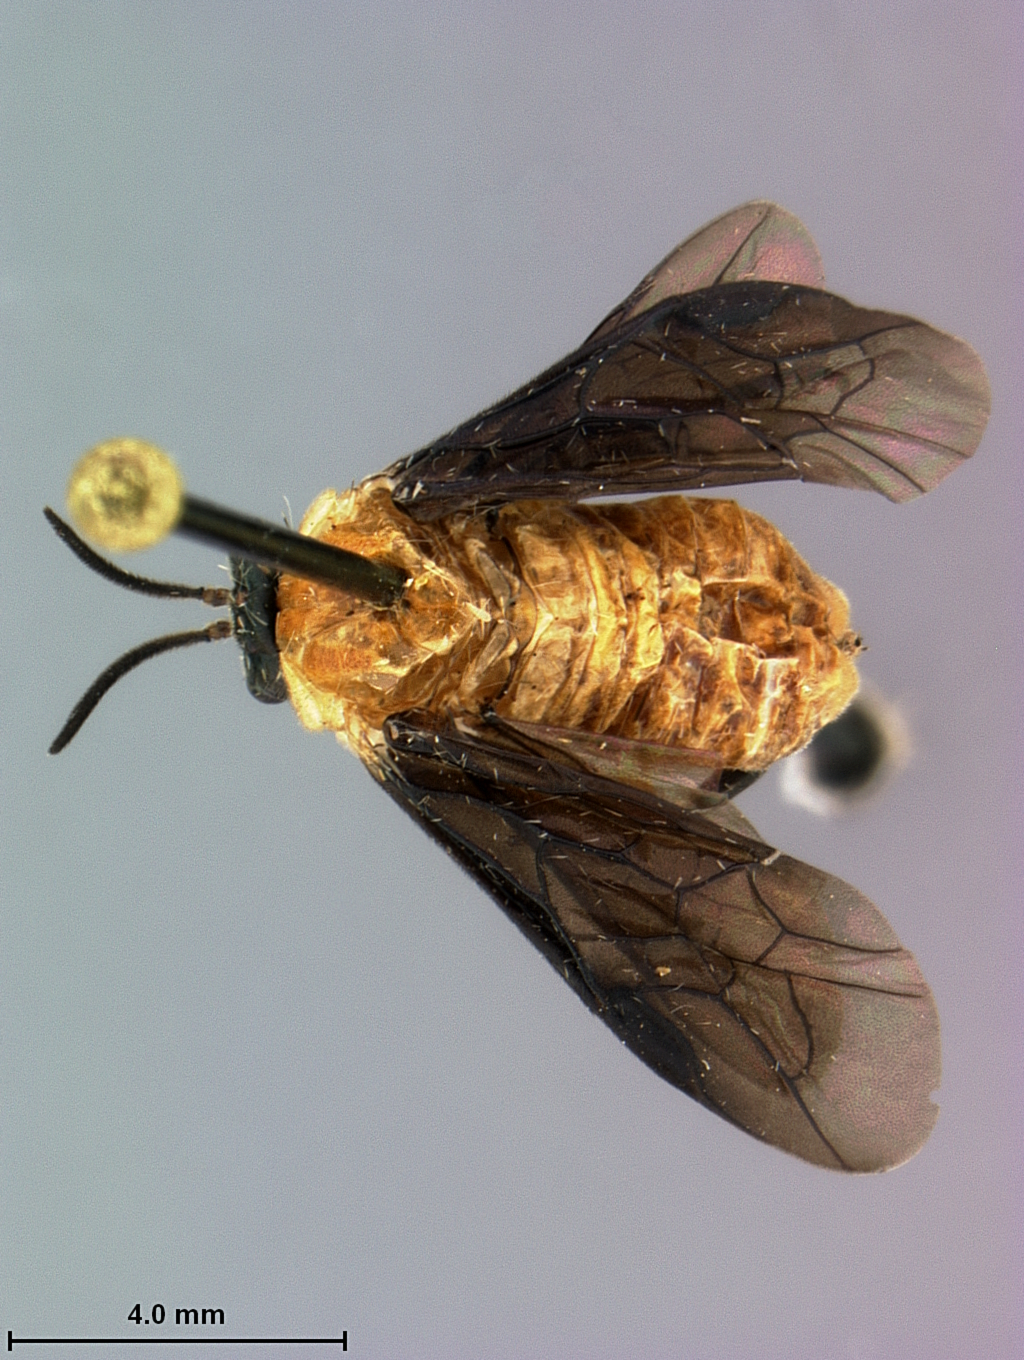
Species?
Sericoceros vumirus
